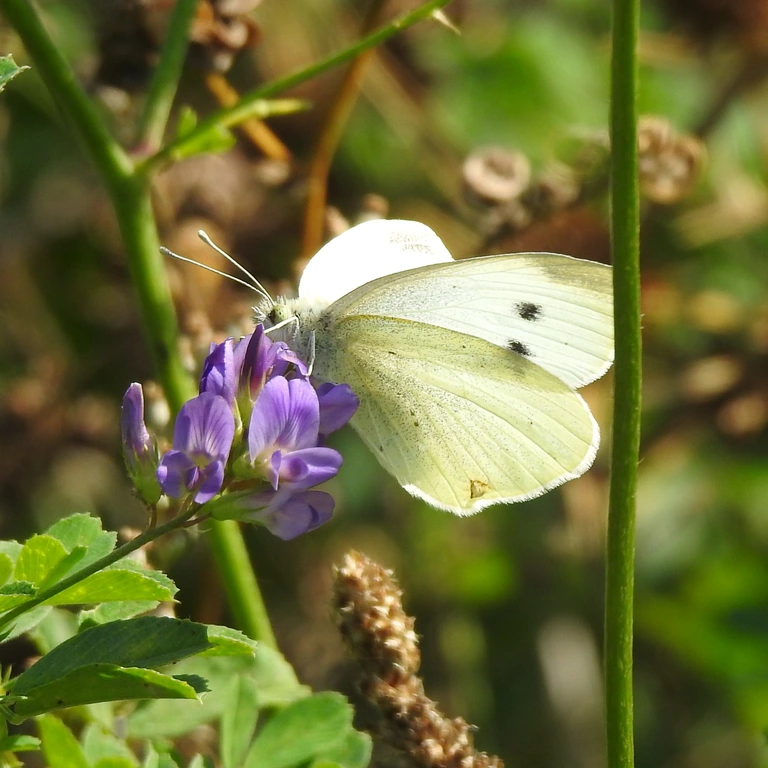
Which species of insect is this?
Pieris rapae
